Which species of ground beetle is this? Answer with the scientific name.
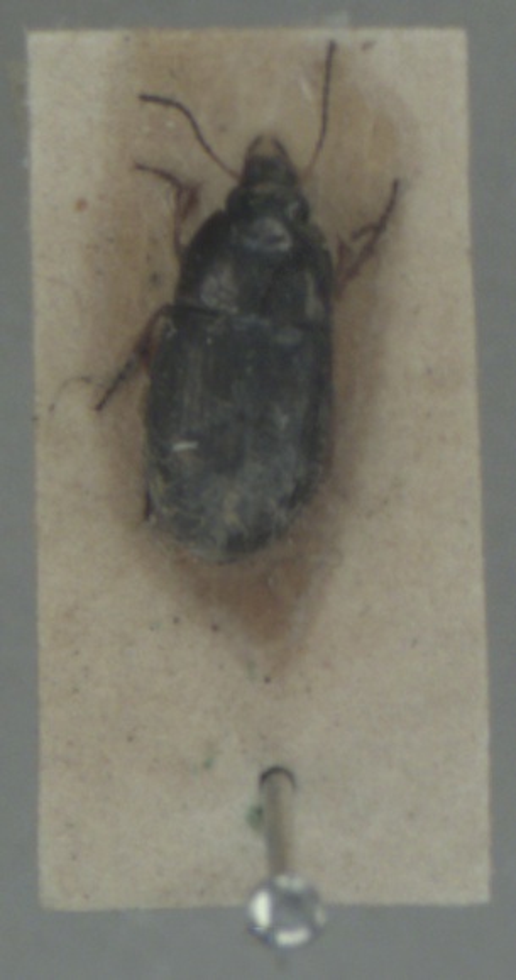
Amara familiaris
